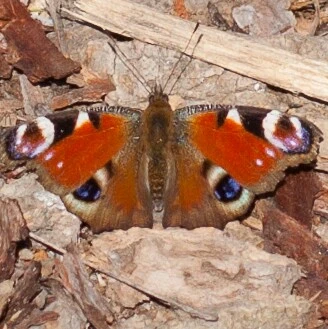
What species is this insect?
Aglais io
